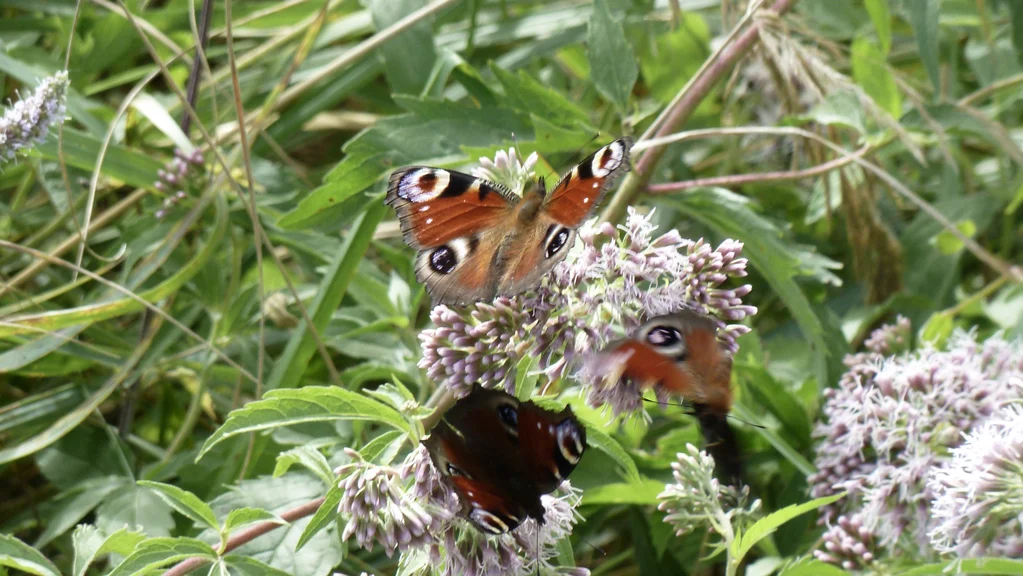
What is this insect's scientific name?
Aglais io
